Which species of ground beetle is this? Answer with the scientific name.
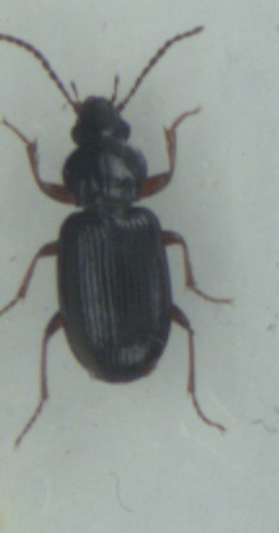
Pterostichus strenuus
